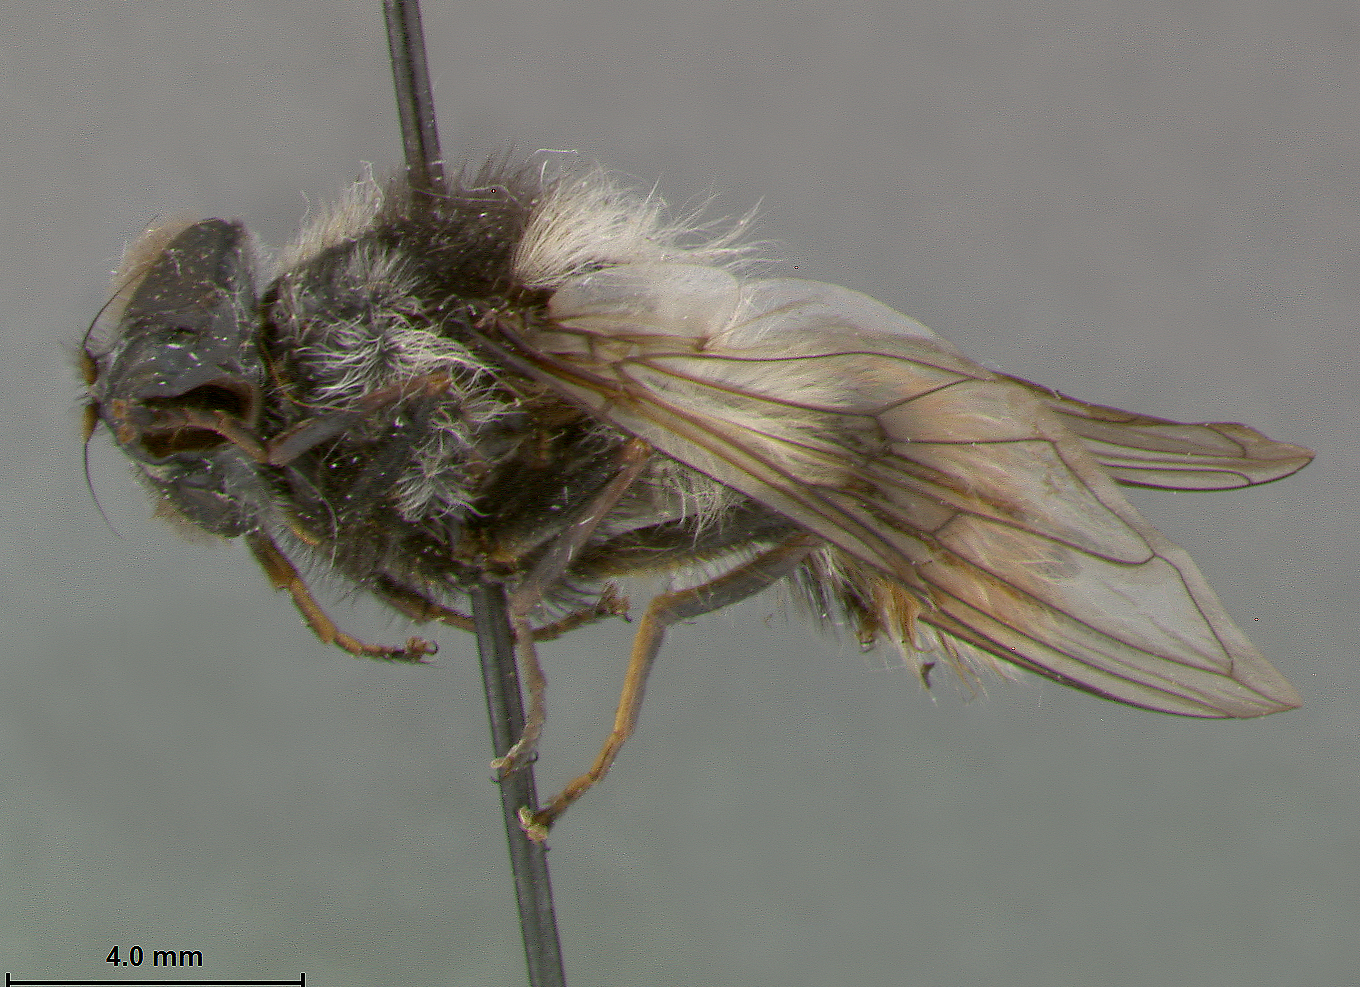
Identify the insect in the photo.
Cheilosia neversicolor
